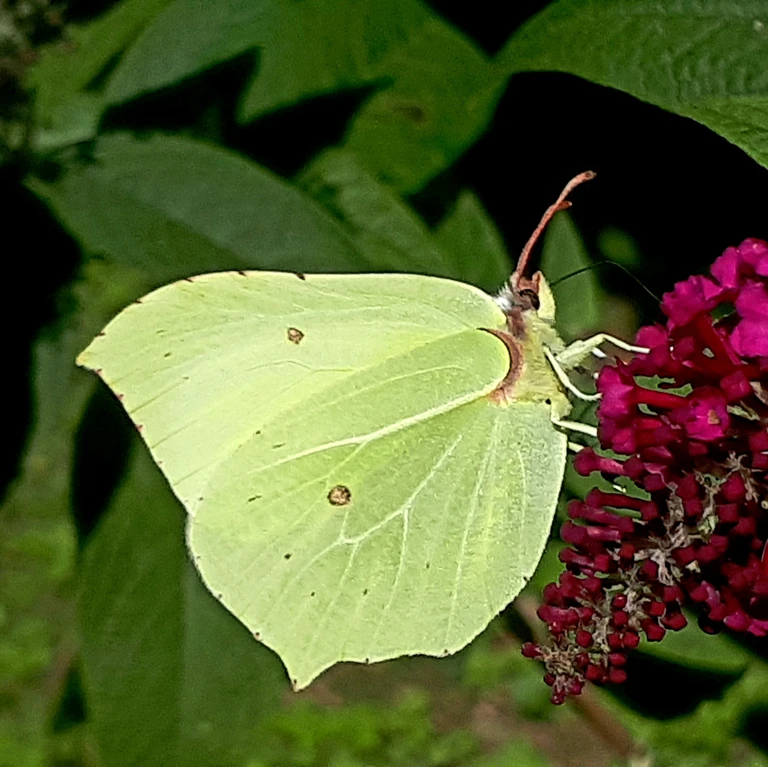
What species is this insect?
Gonepteryx rhamni
